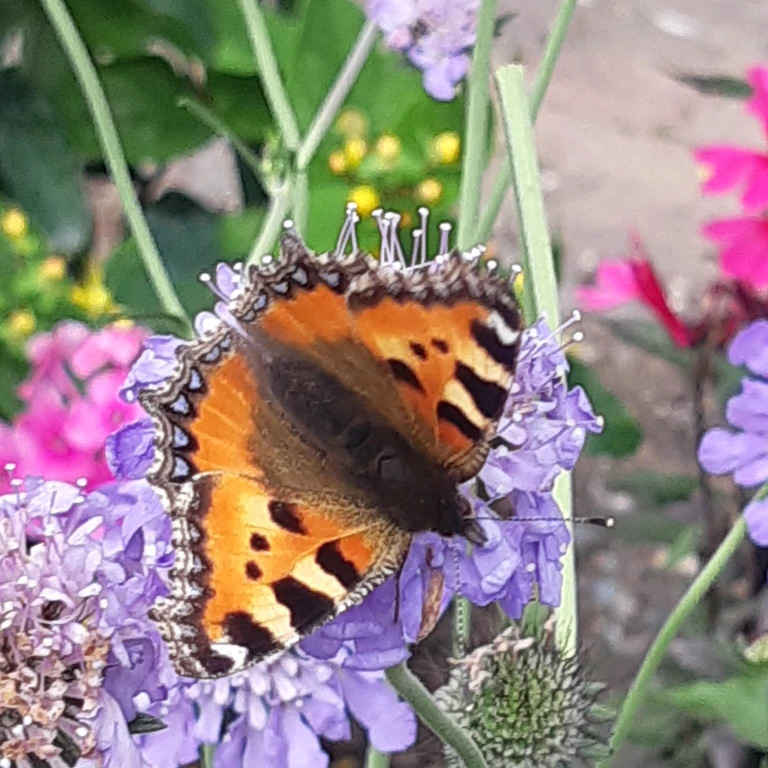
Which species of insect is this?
Aglais urticae
